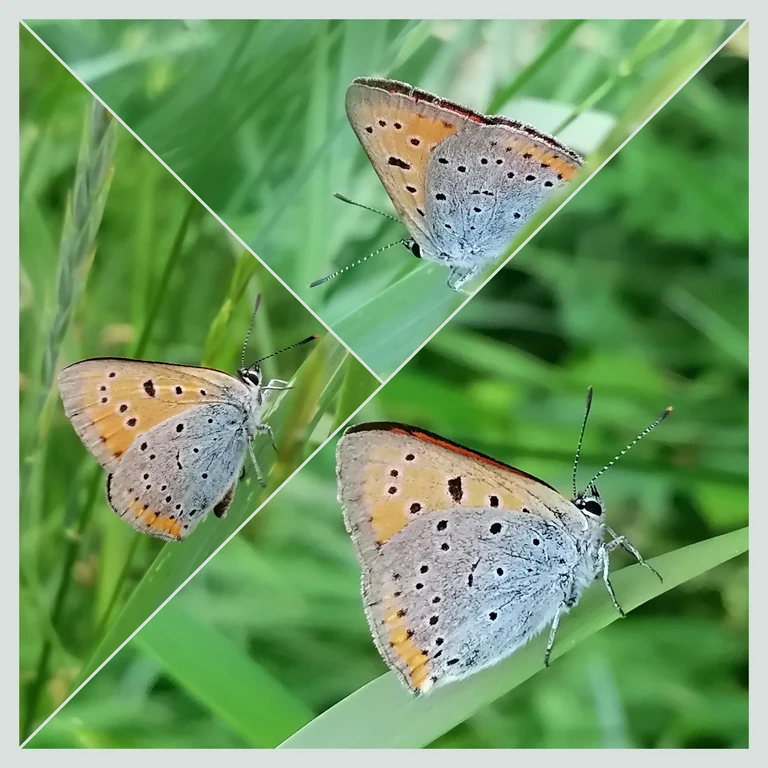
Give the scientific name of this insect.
Lycaena dispar
